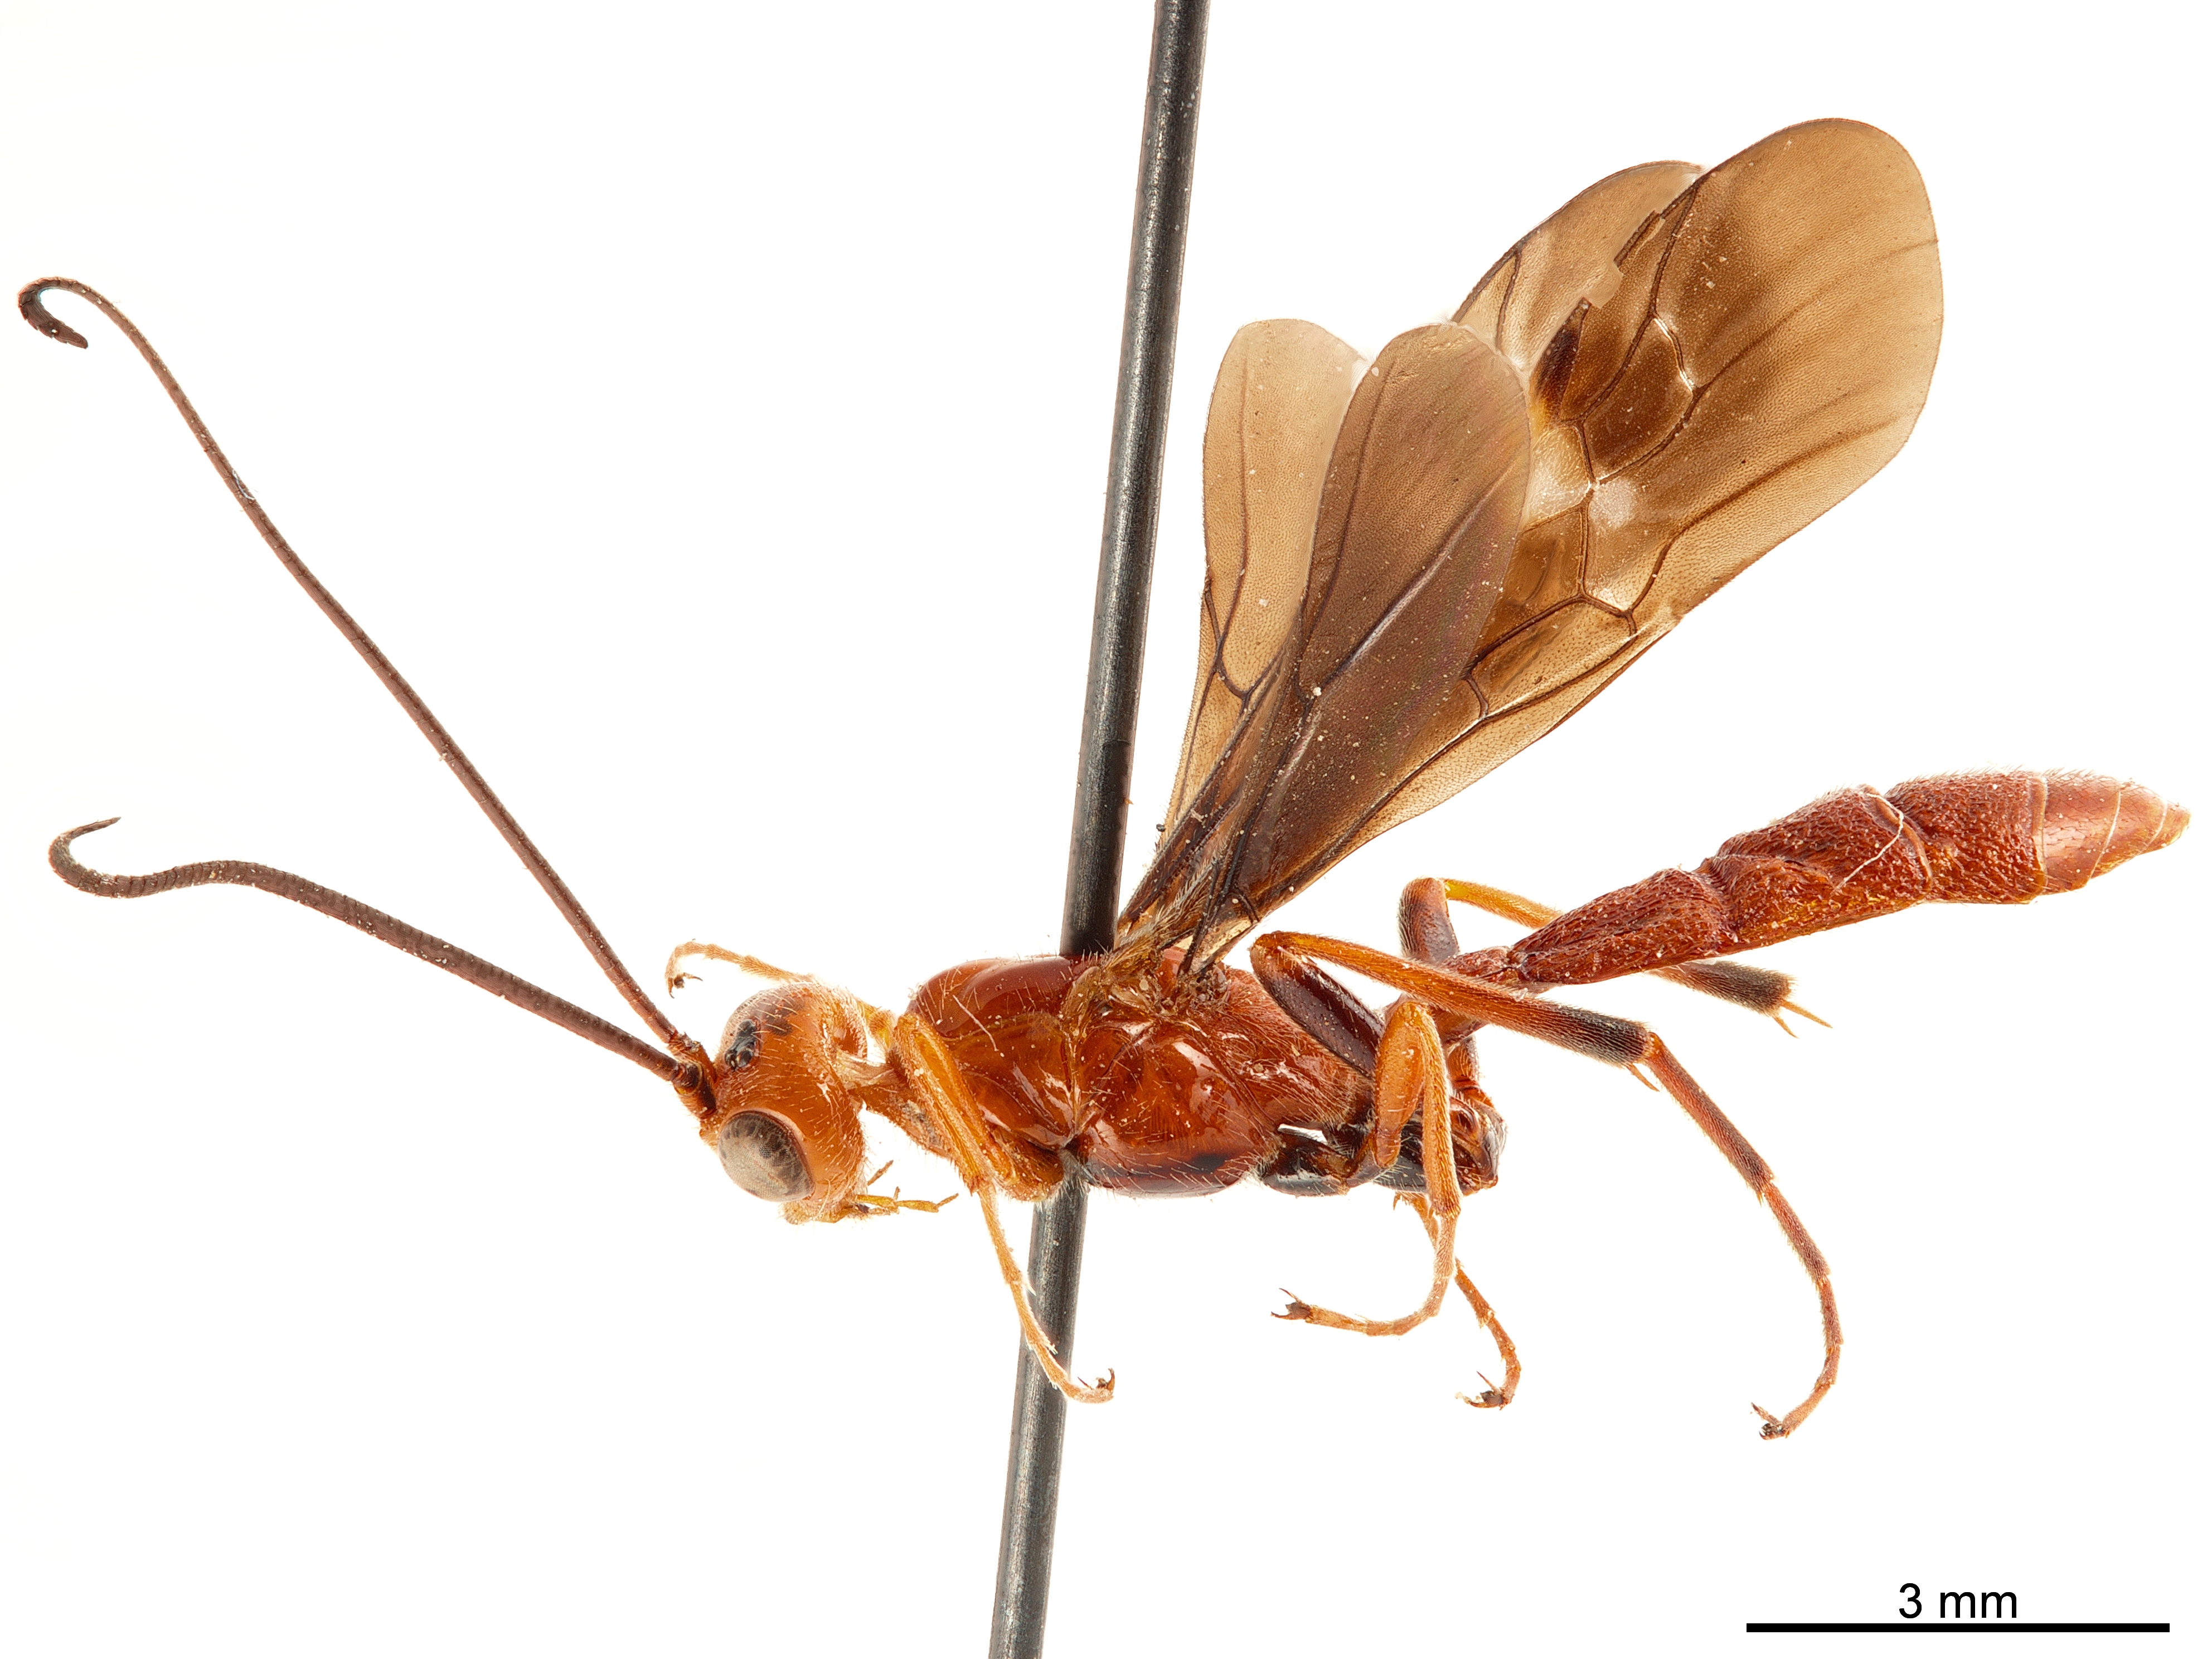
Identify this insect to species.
Glyptomorpha desertor
